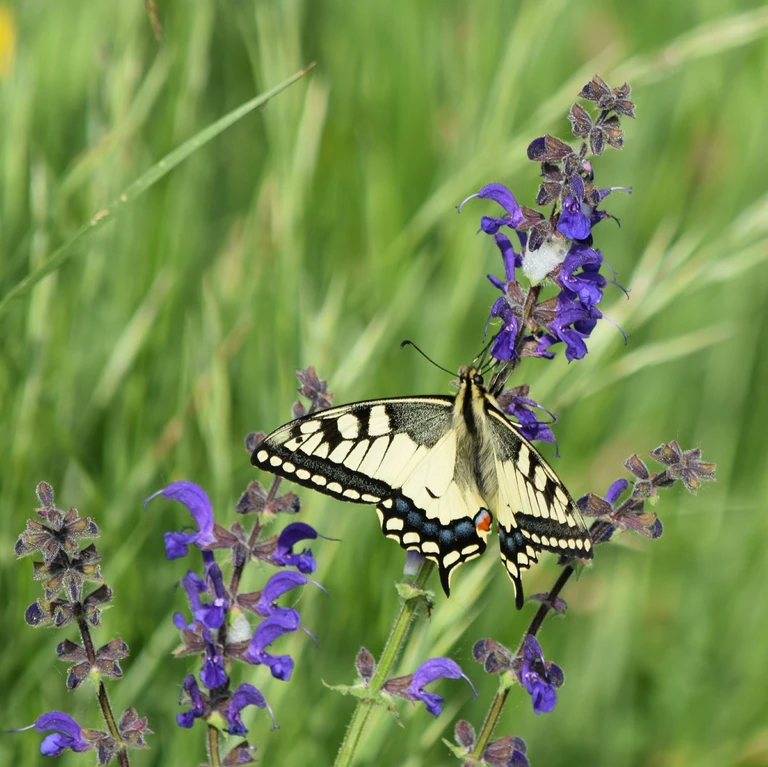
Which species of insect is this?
Papilio machaon
